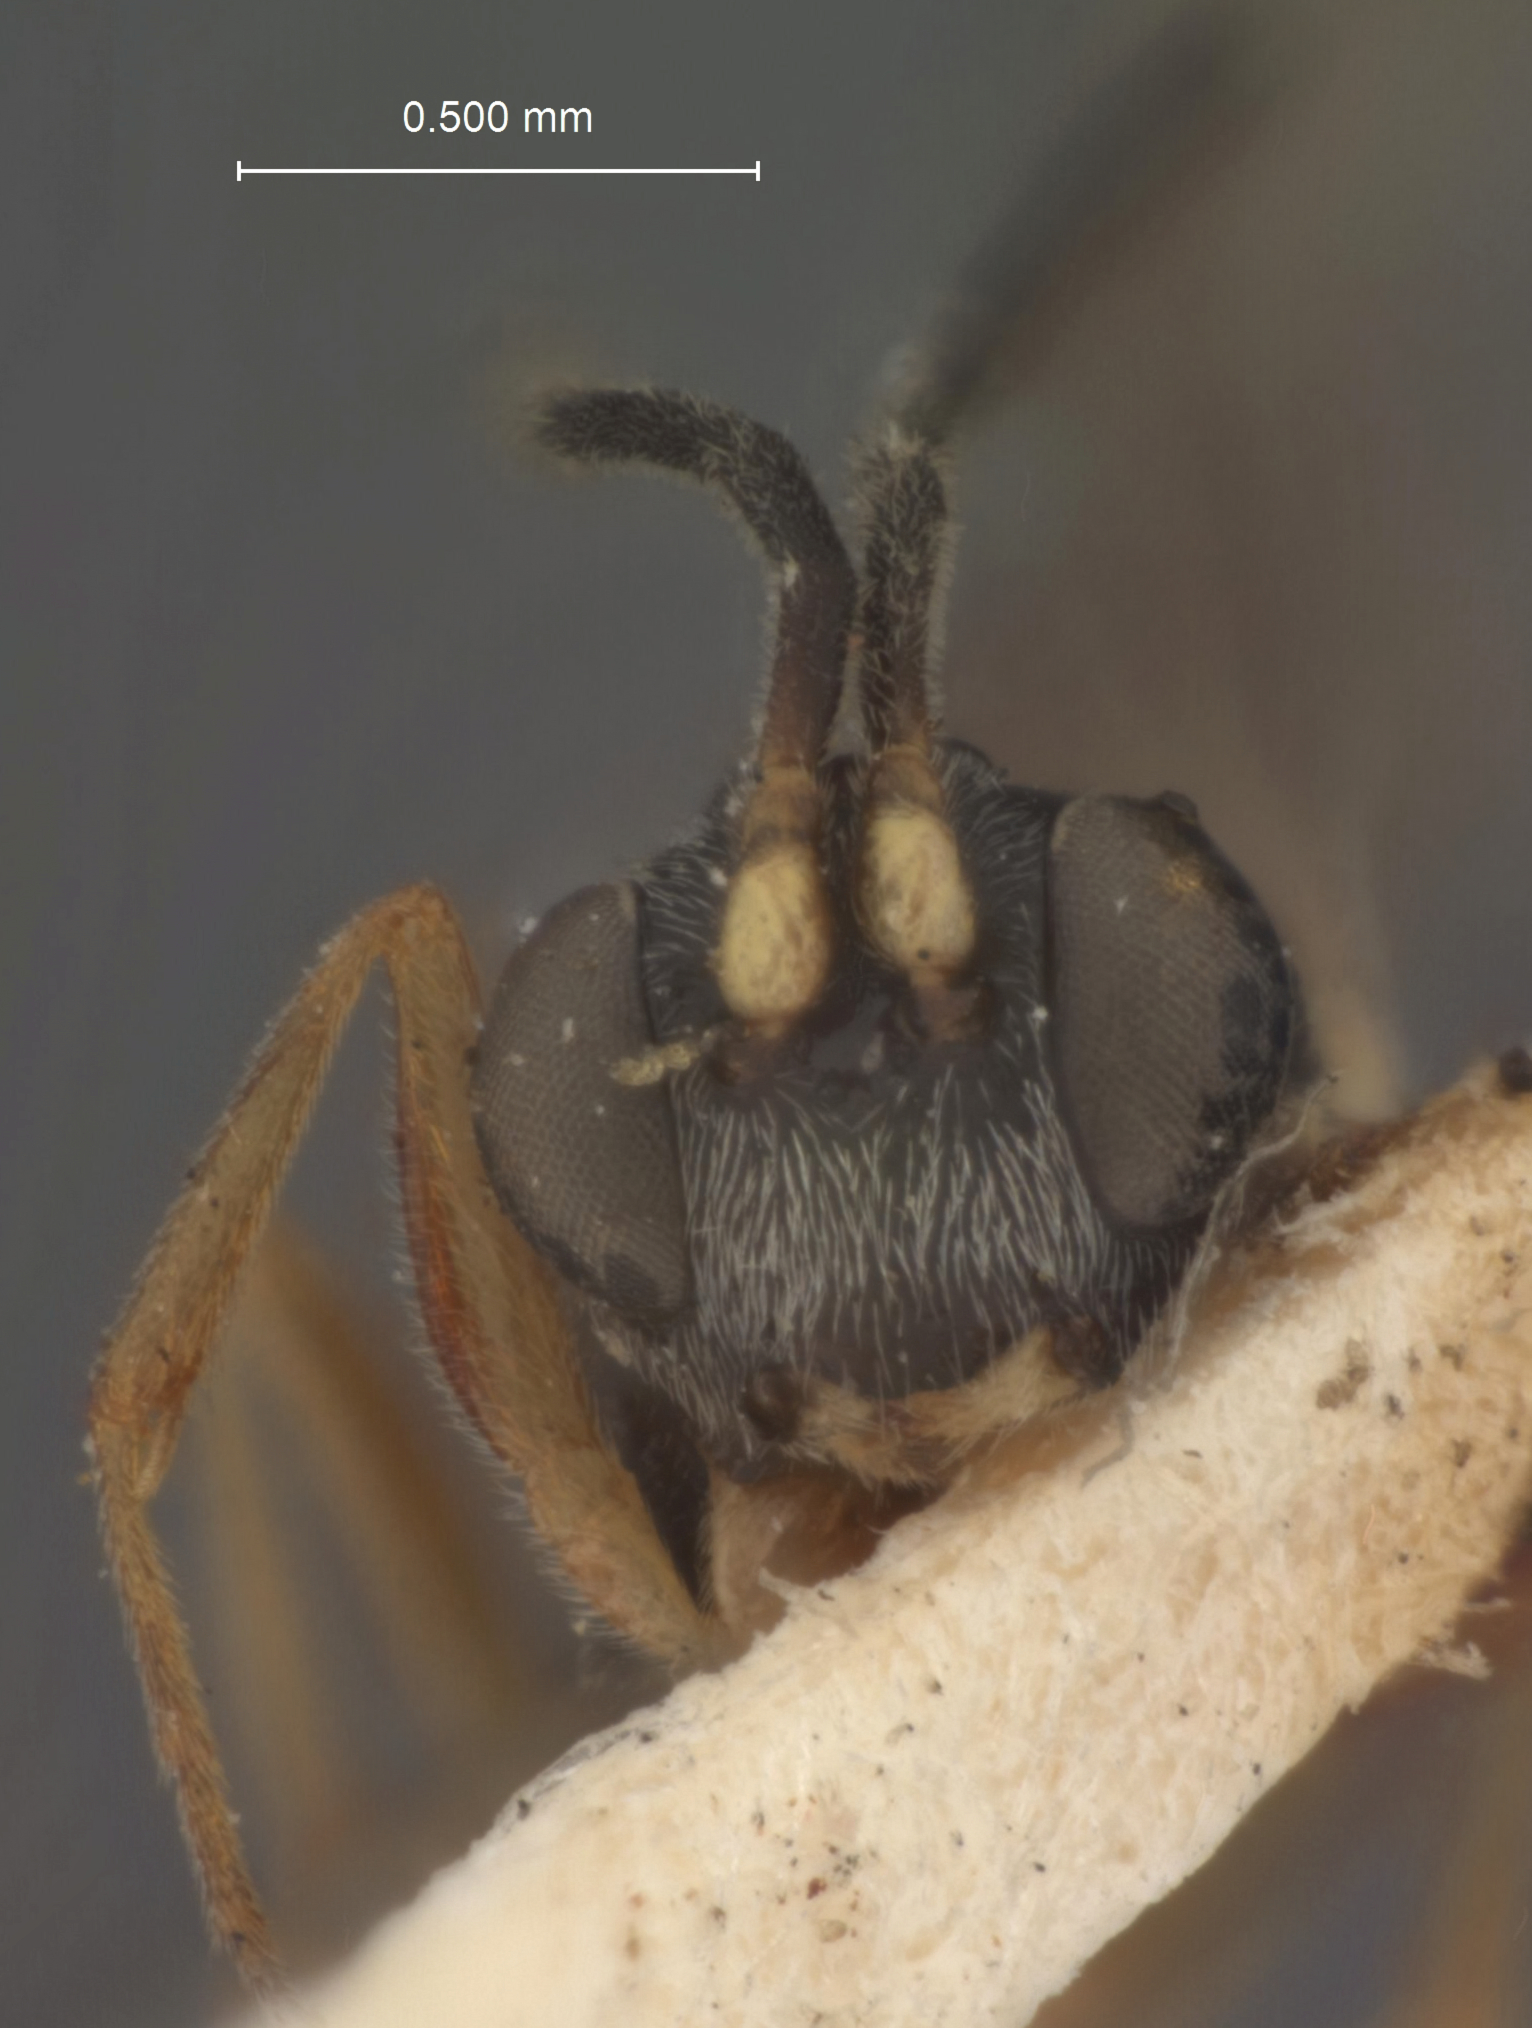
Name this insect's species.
Paraphylax albiscapus
